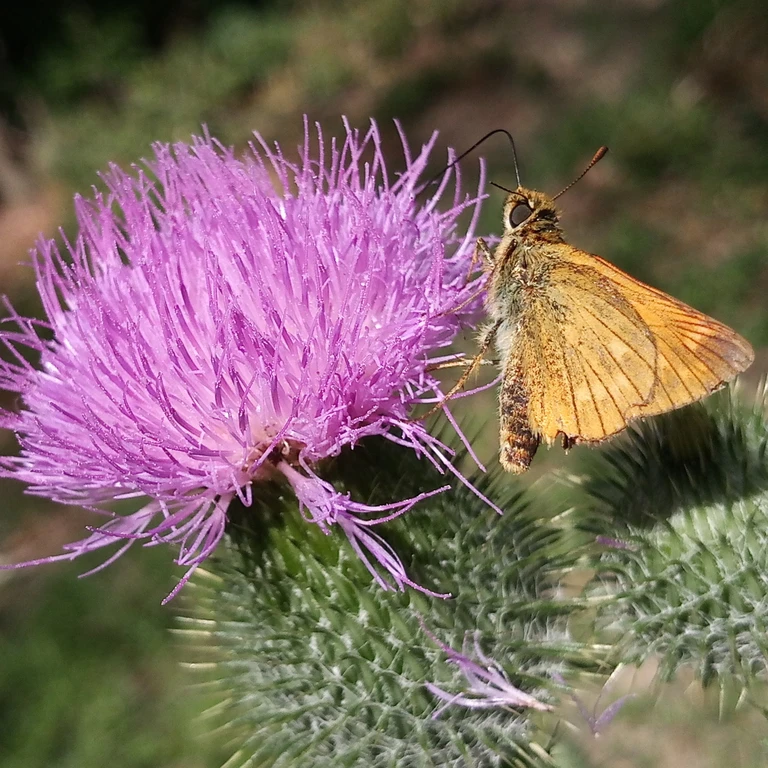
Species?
Ochlodes sylvanus (also Ochlodes venata)
